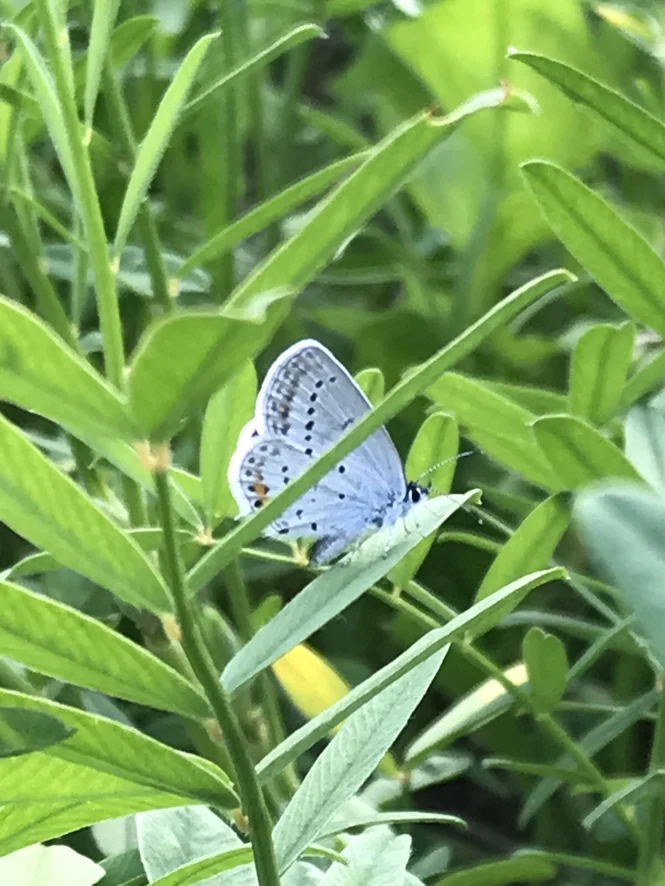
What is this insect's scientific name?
Cupido argiades (also Elkalyce argiades)
